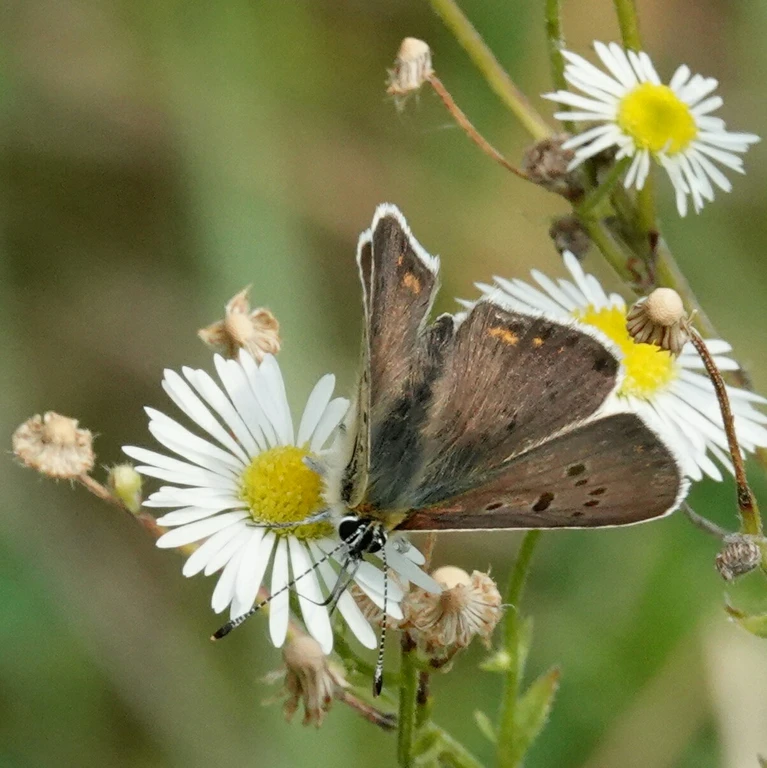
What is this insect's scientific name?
Lycaena tityrus (also Loweia tityrus)
